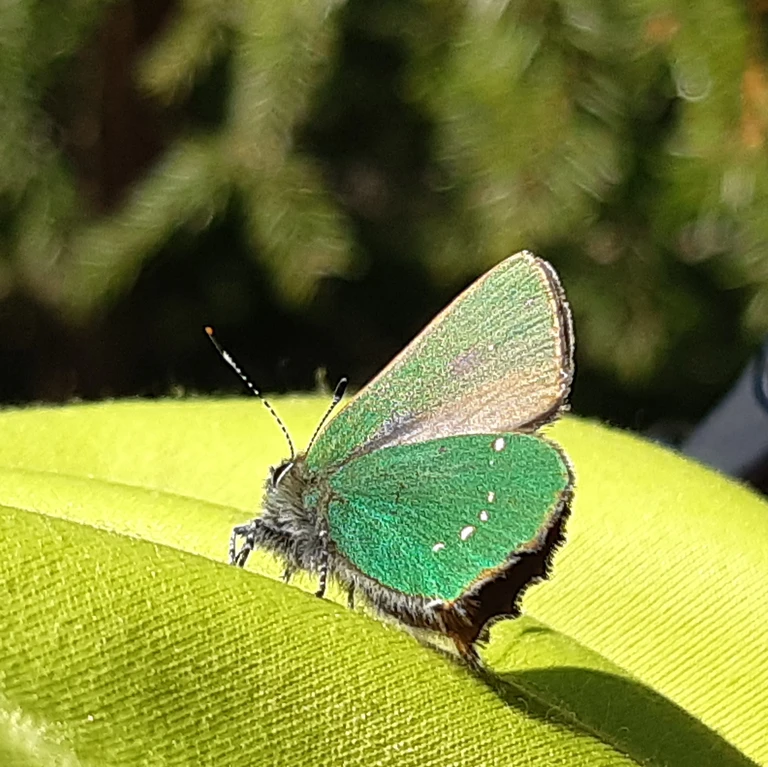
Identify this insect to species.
Callophrys rubi
